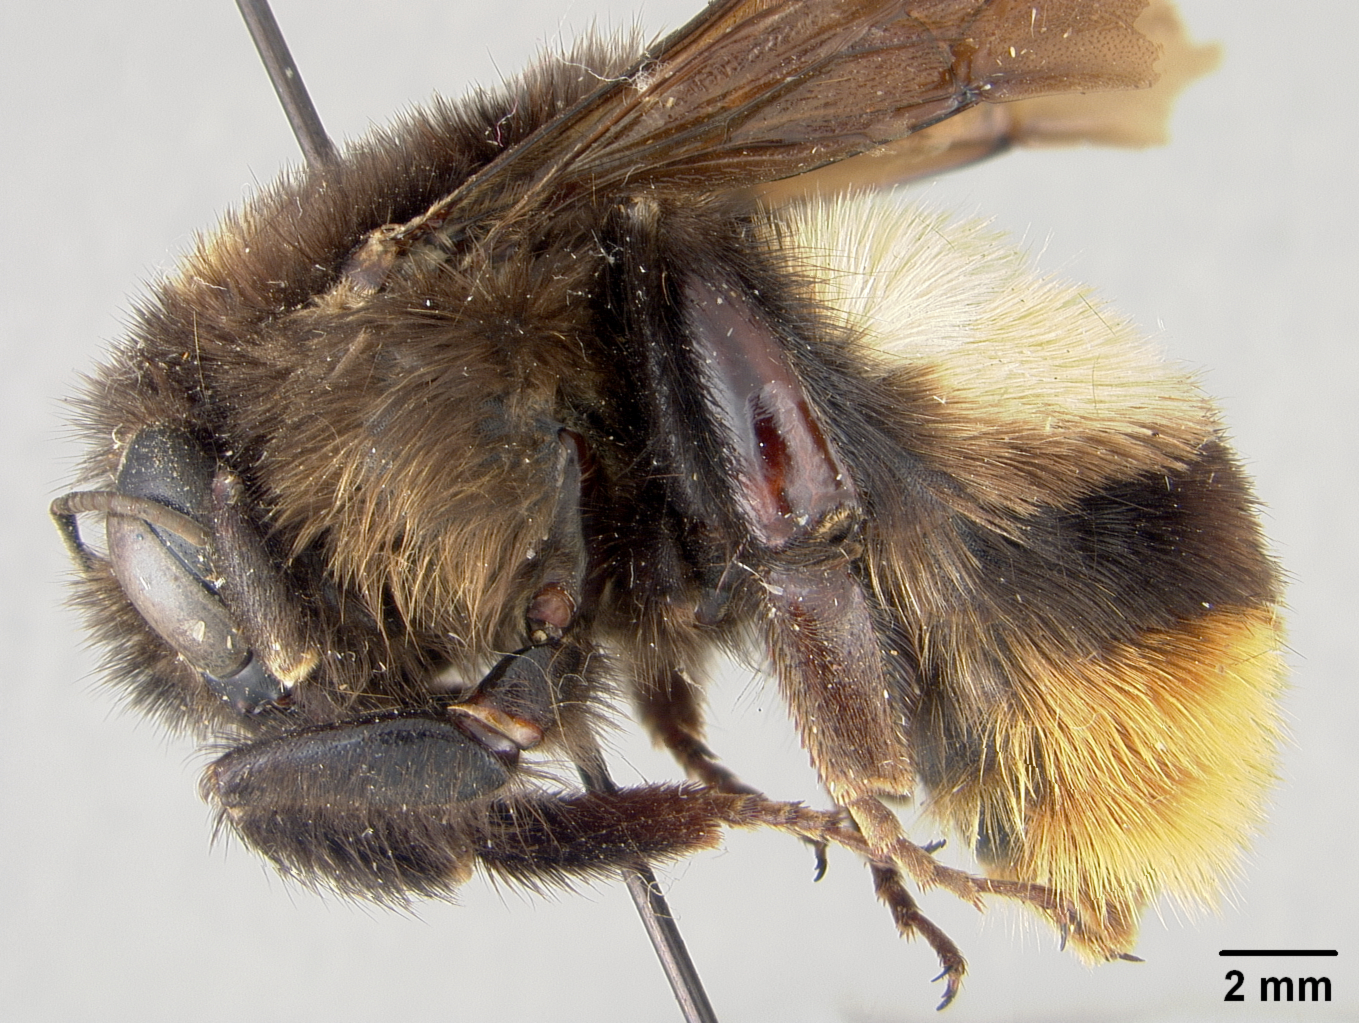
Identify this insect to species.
Bremus dentatus
